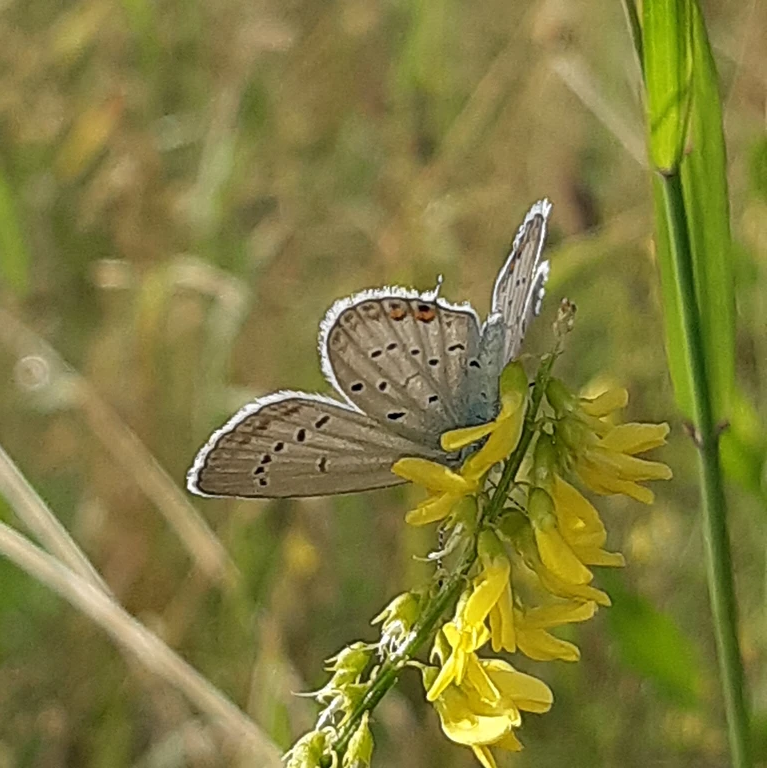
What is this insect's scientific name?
Cupido argiades (also Elkalyce argiades)
